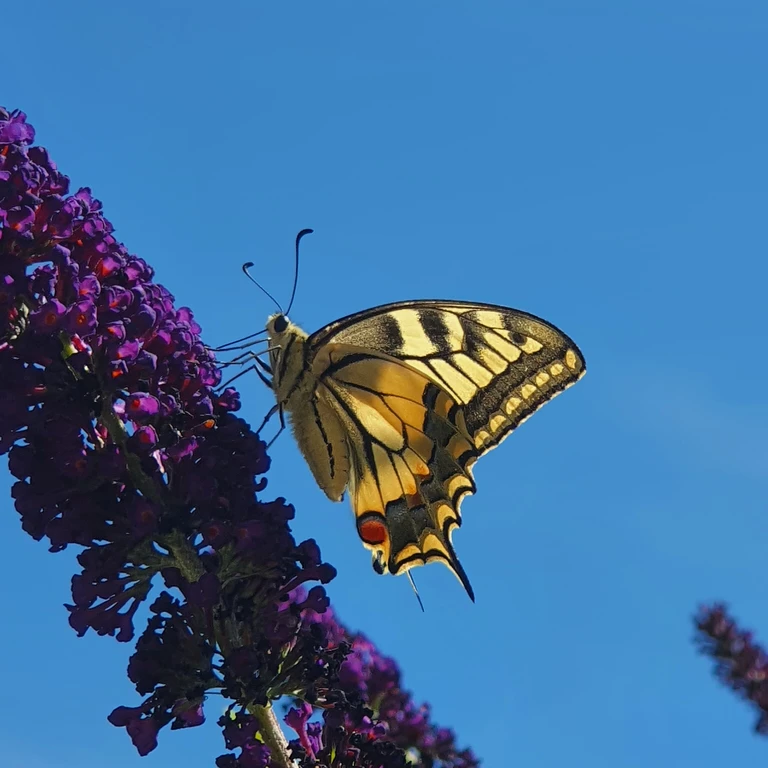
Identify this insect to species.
Papilio machaon
